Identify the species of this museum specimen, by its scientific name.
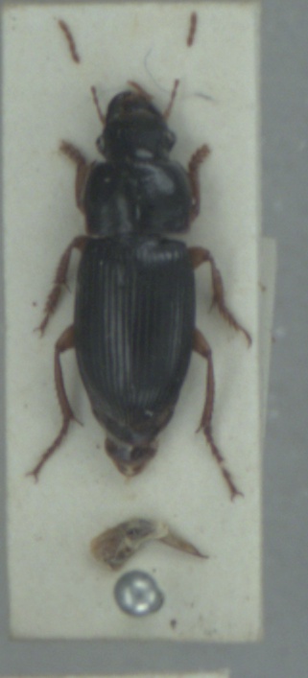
Harpalus latus
